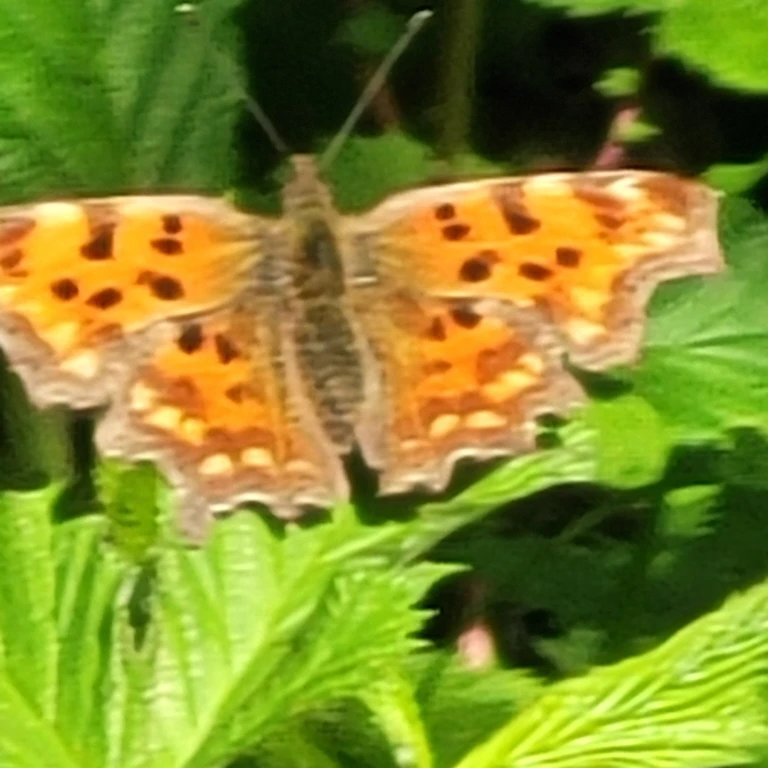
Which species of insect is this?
Polygonia c-album
